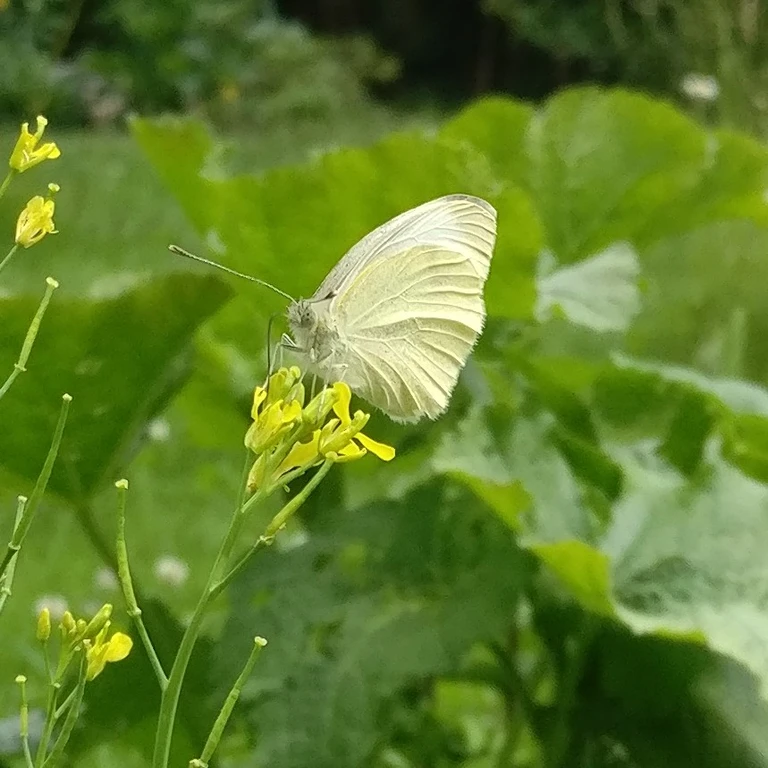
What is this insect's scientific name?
Pieris rapae
